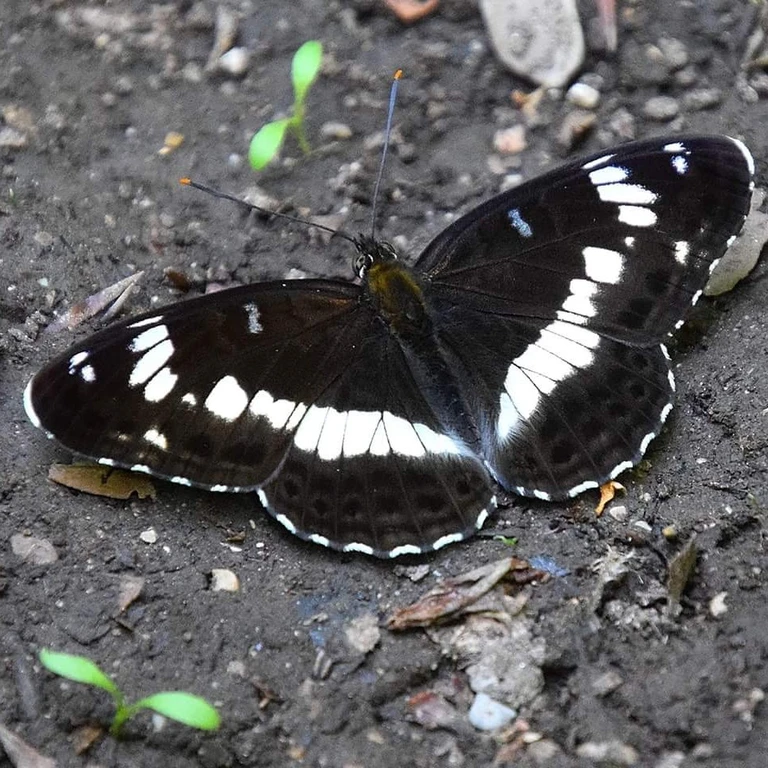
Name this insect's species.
Limenitis camilla (also Ladoga camilla)
